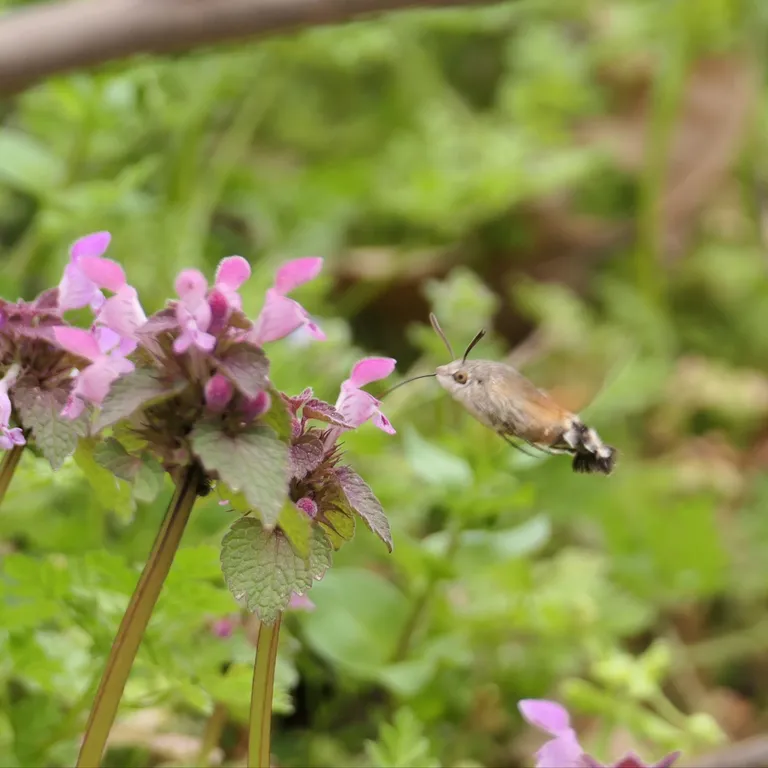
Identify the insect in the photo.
Macroglossum stellatarum
